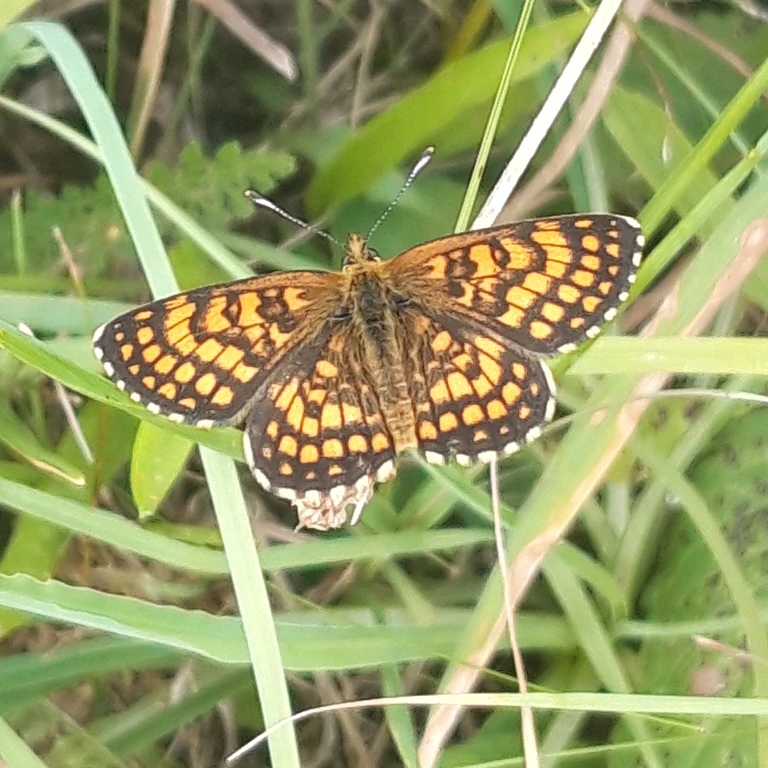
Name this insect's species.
Melitaea athalia
